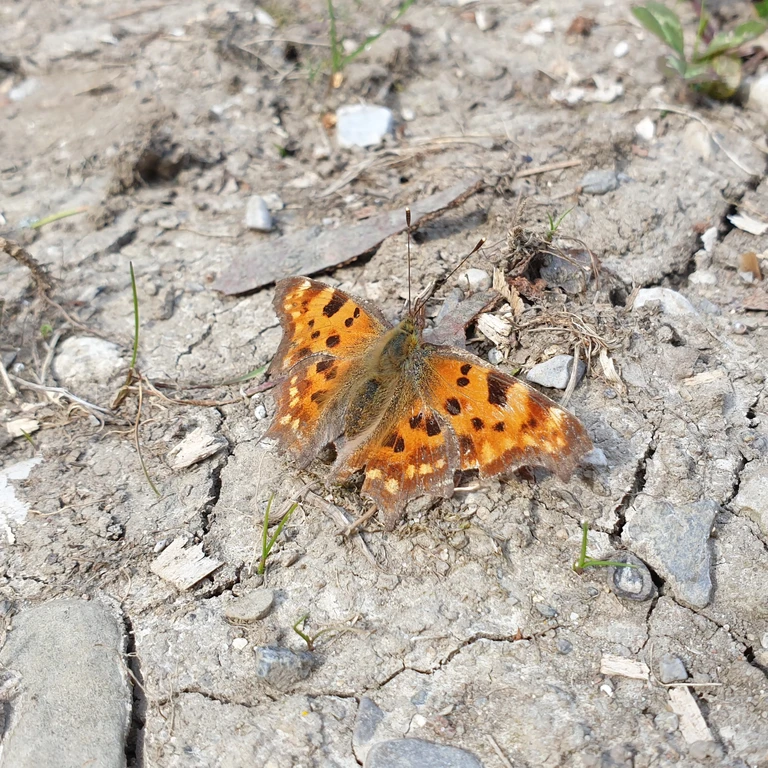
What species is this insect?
Polygonia c-album
